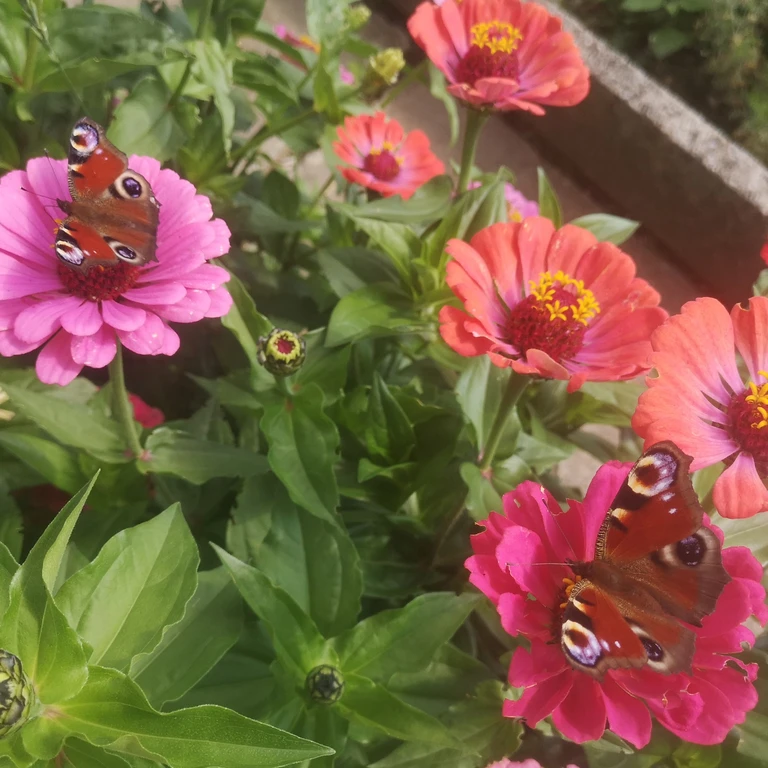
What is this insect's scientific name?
Aglais io
